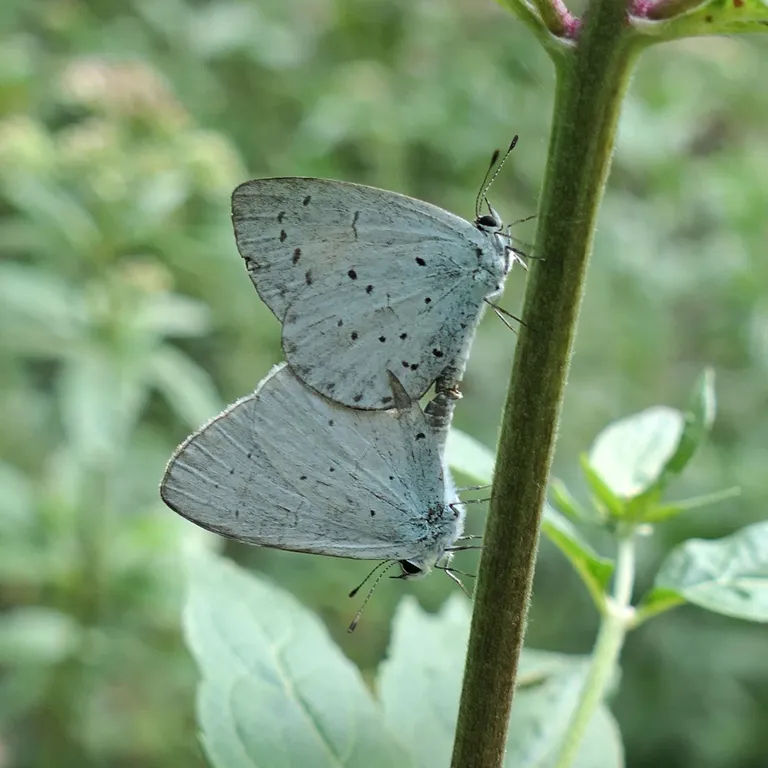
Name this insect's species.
Celastrina argiolus
